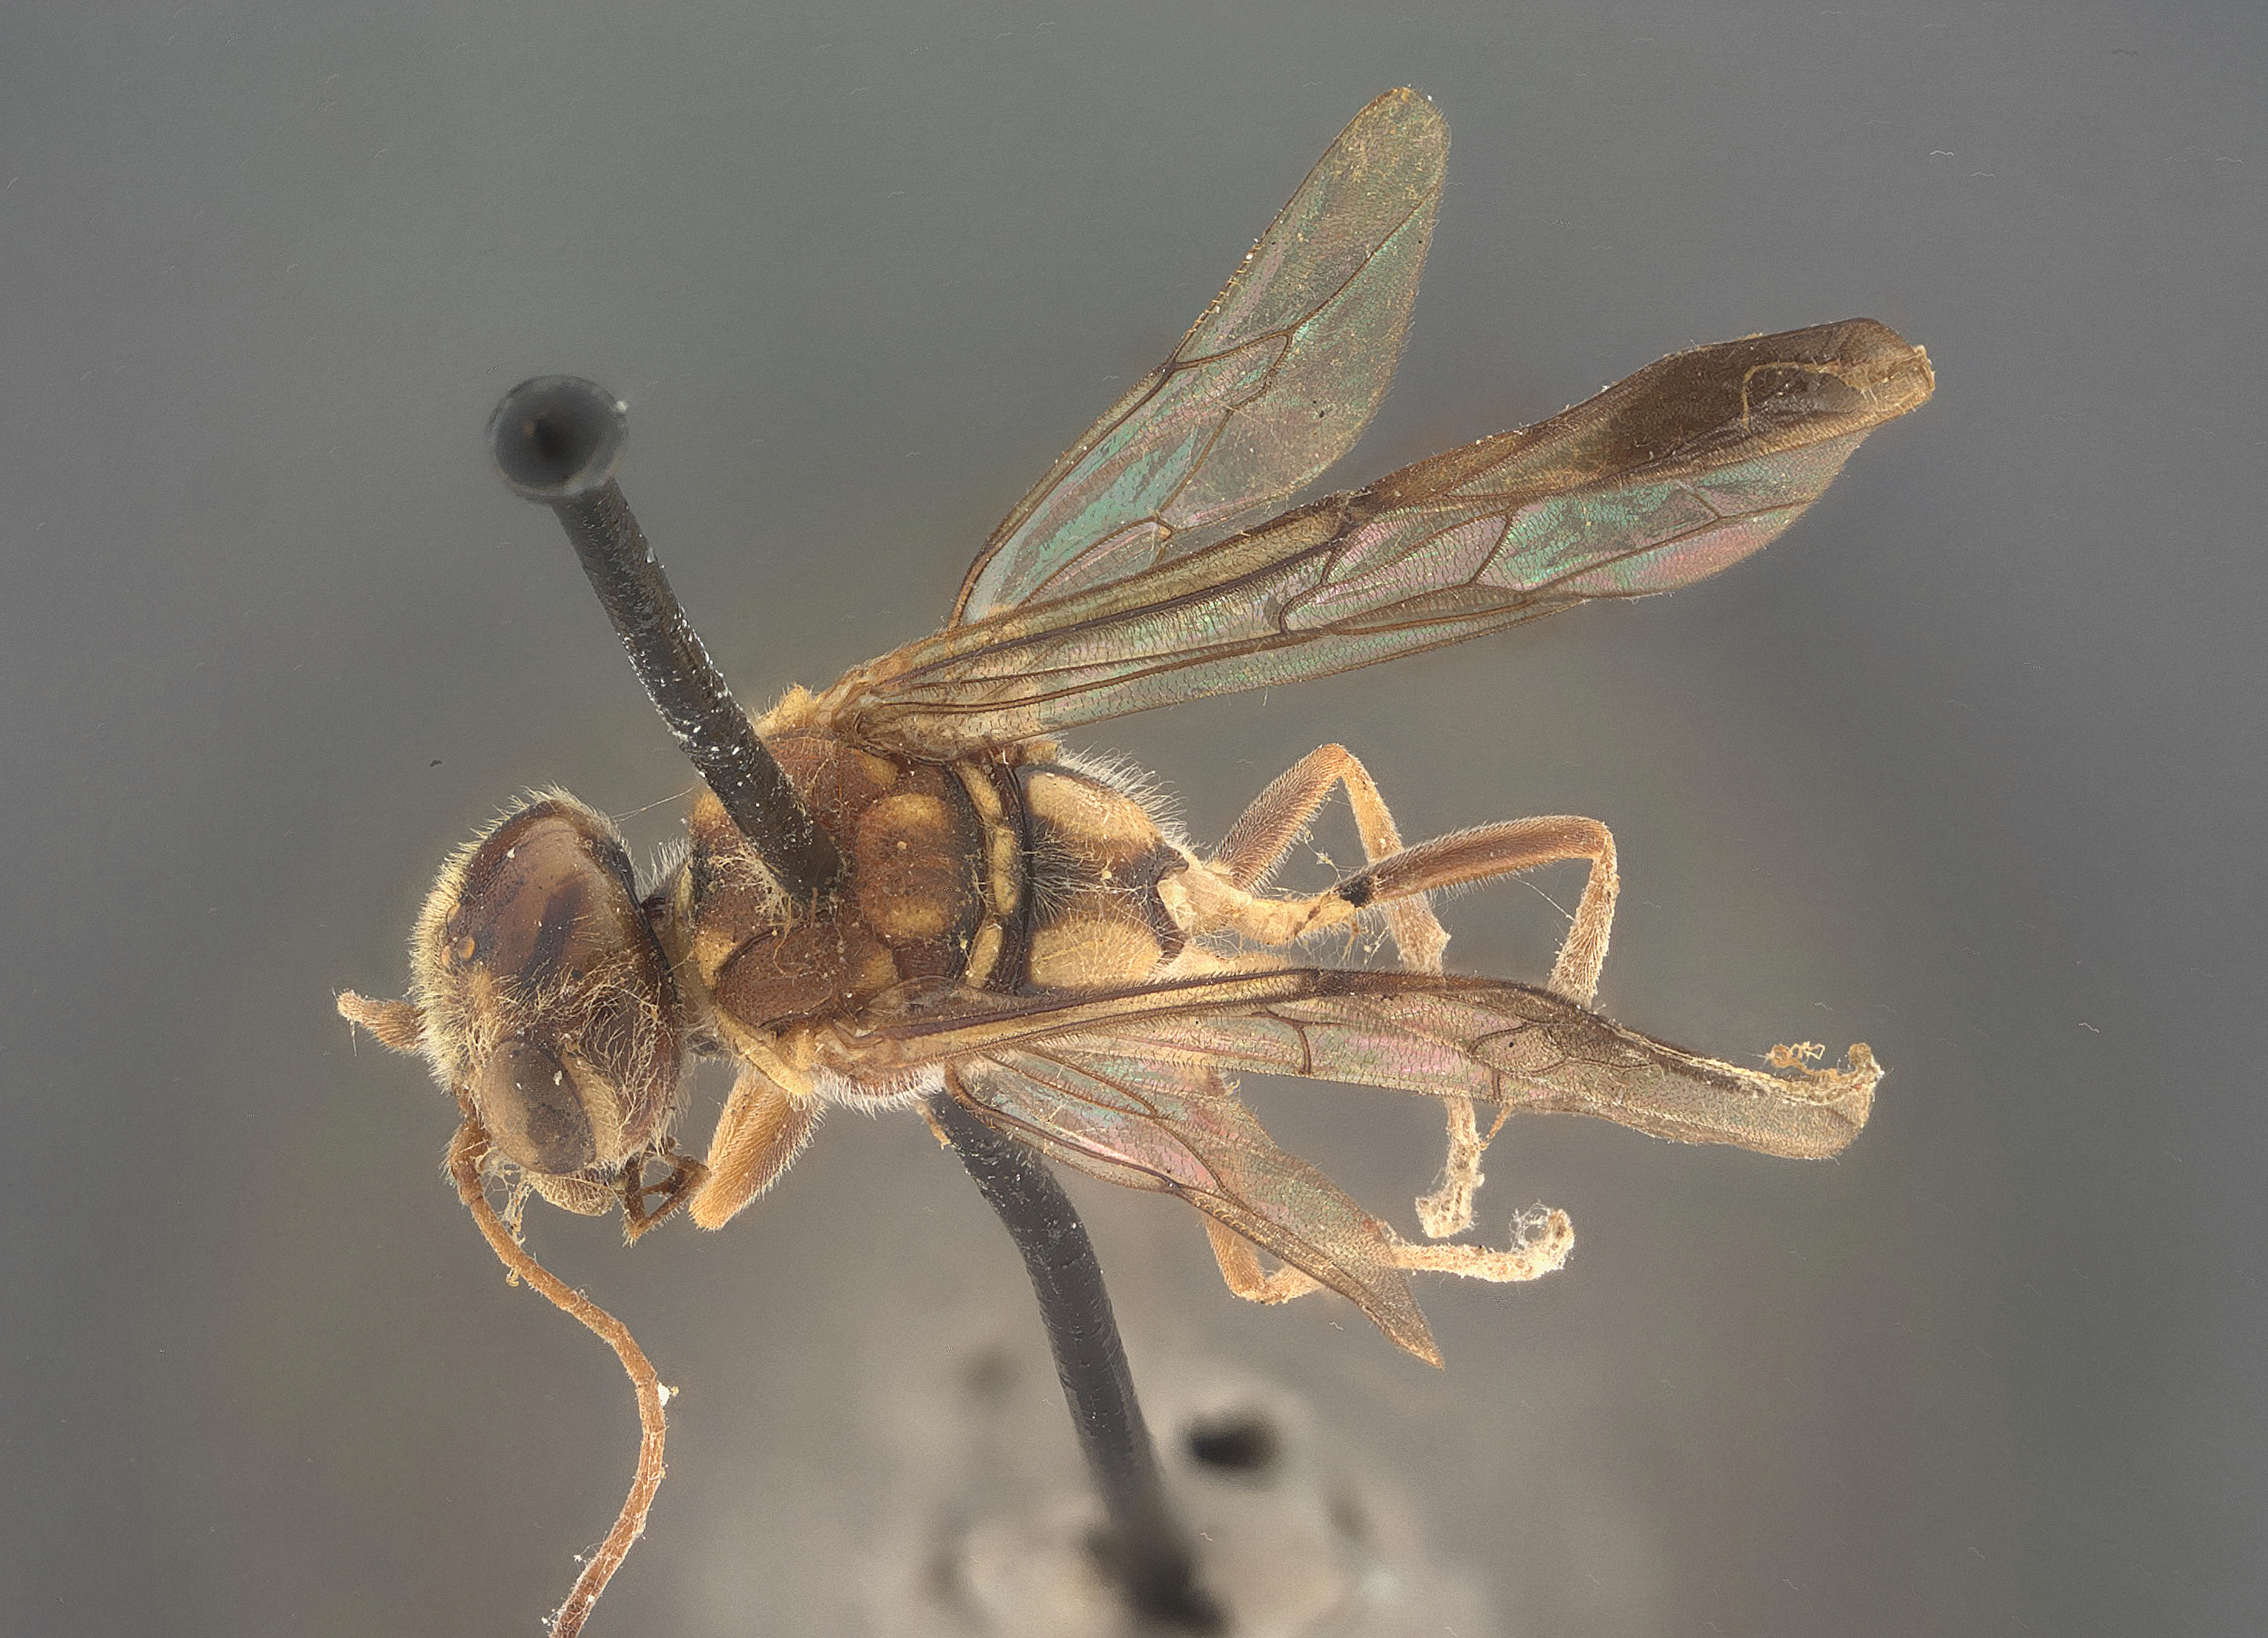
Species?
Poecilogonalos henicospili
